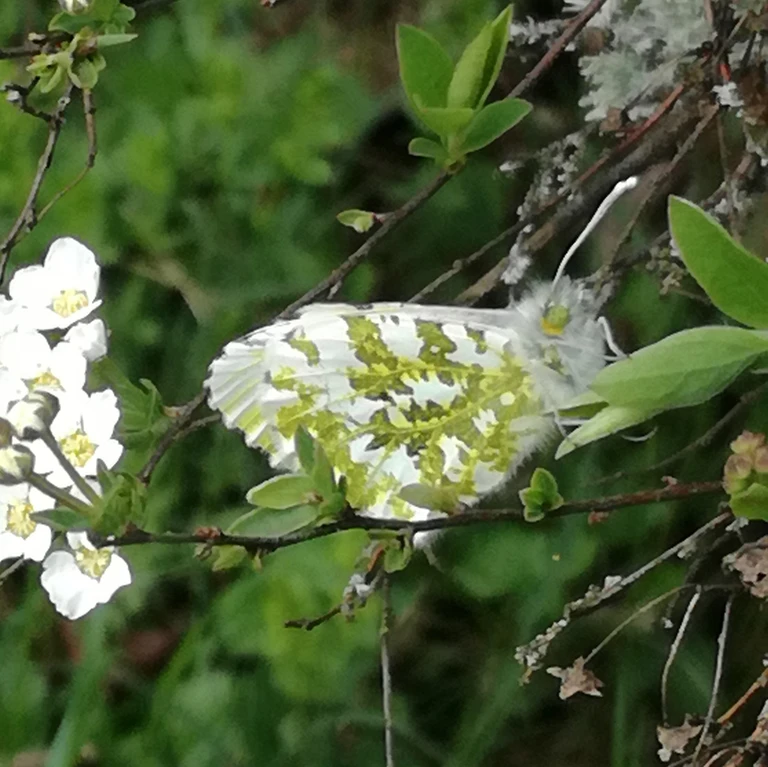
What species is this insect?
Anthocharis cardamines
